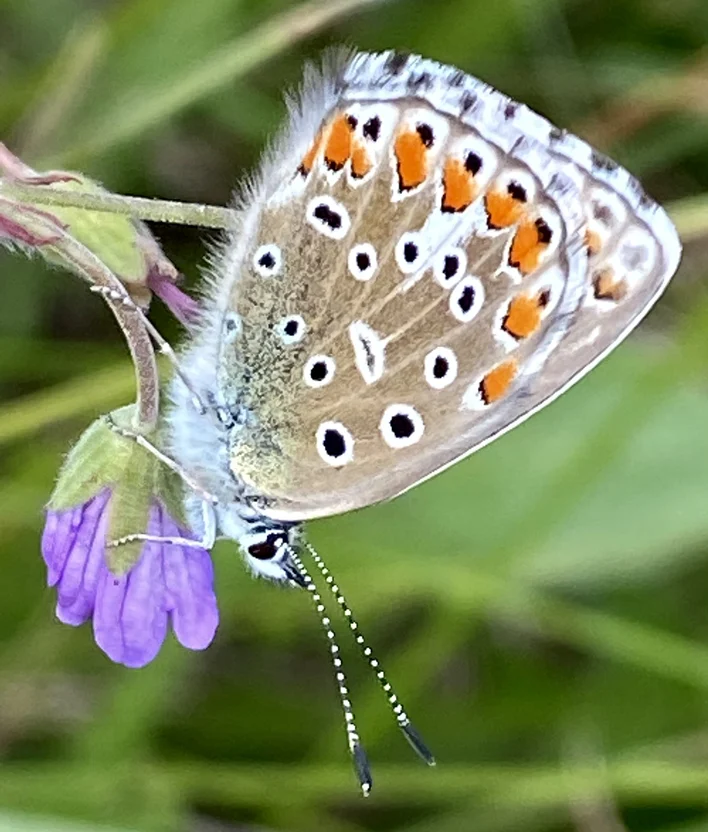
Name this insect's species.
Lysandra bellargus
